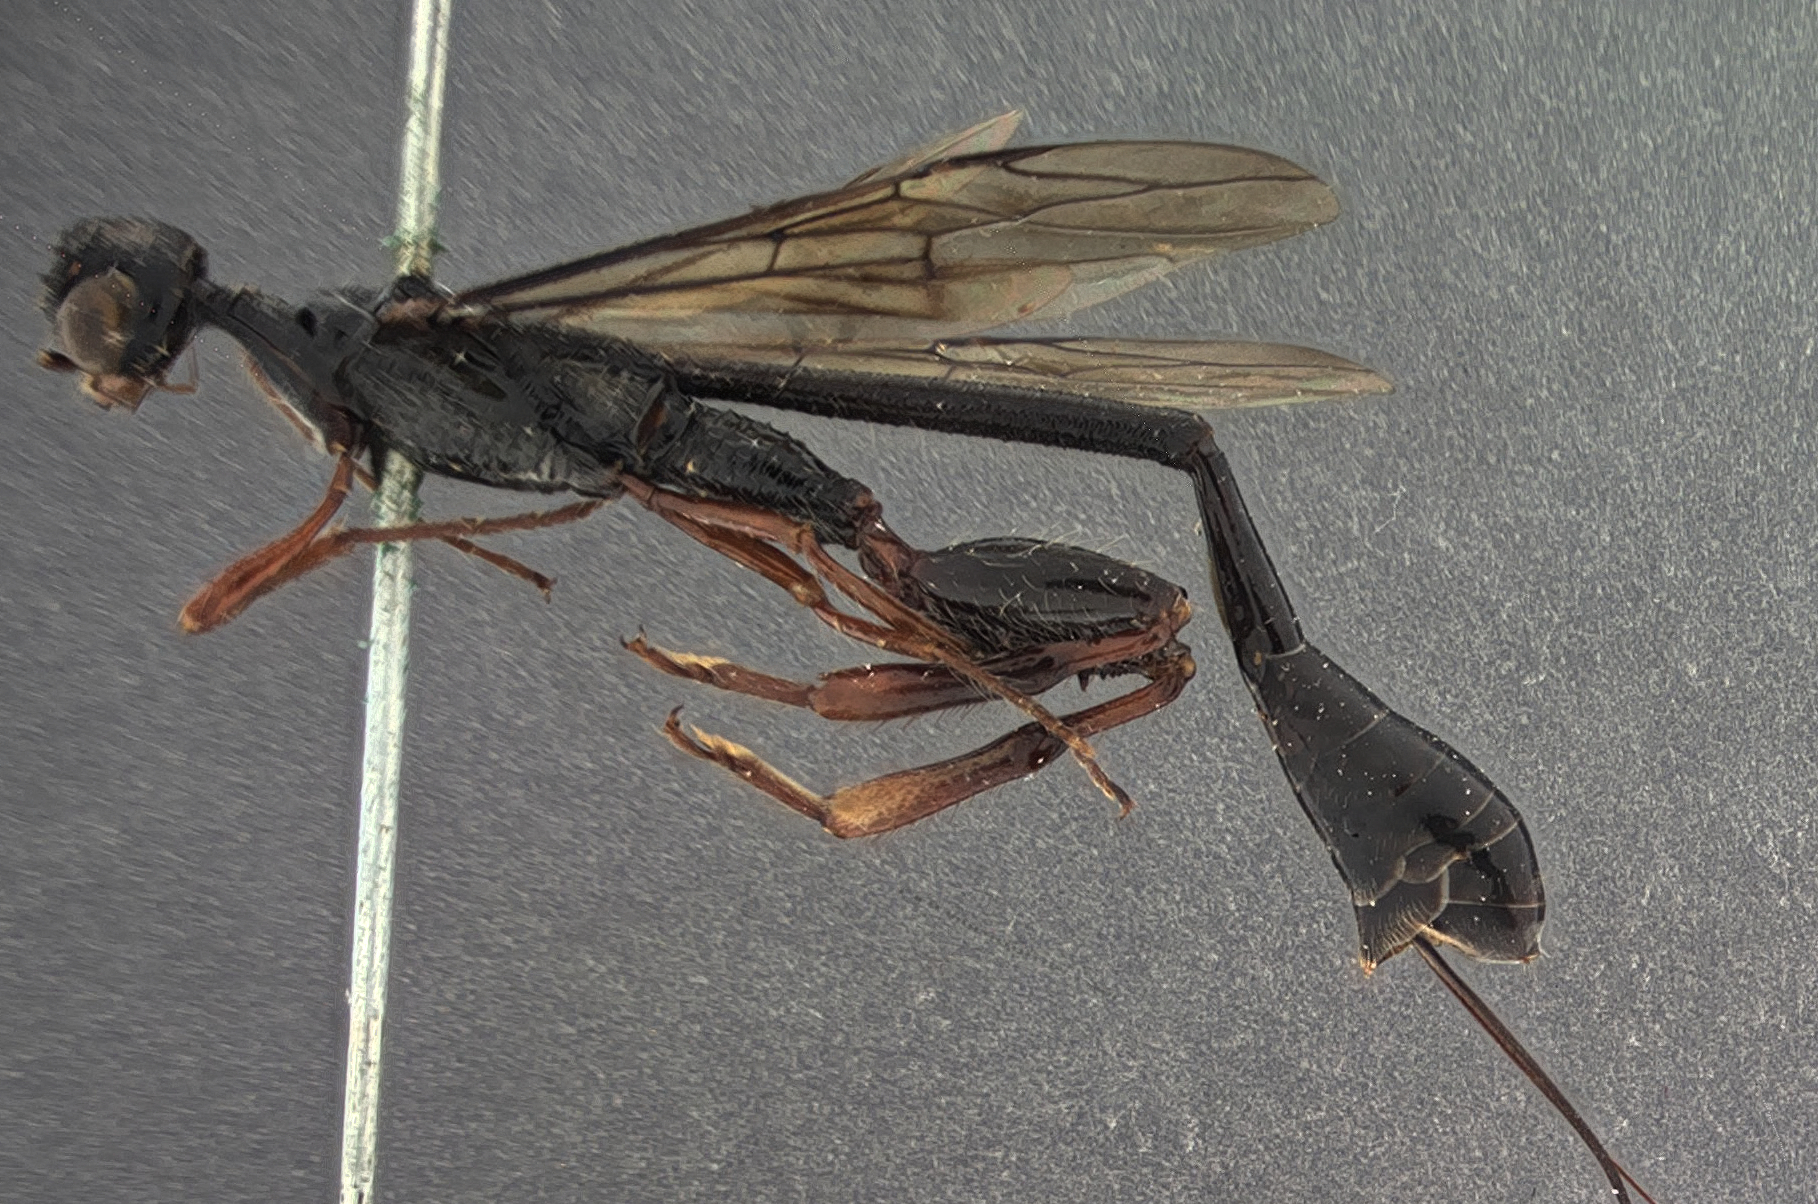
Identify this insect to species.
Stephanus tinctipennis
